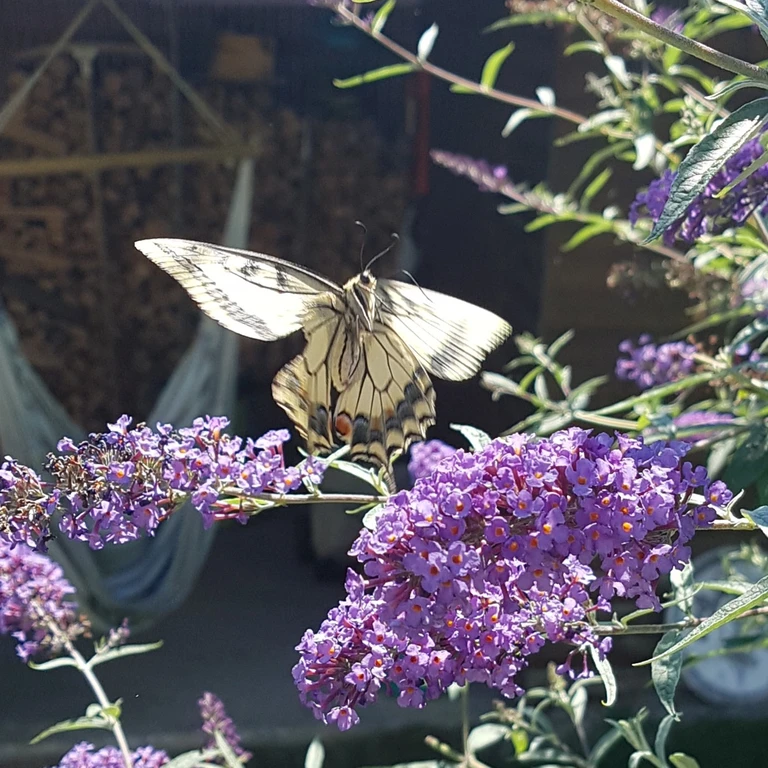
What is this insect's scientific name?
Papilio machaon
